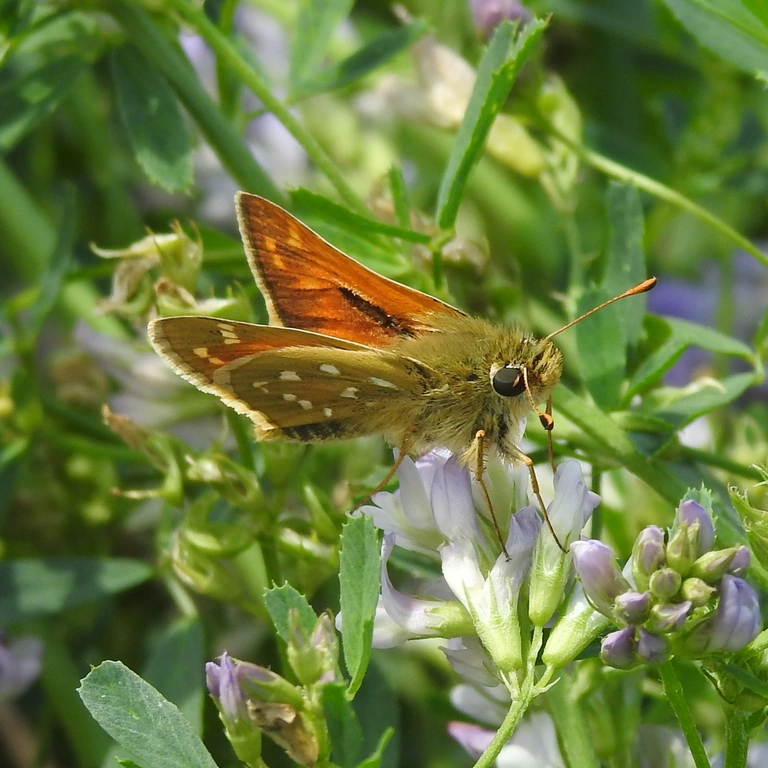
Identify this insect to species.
Hesperia comma
